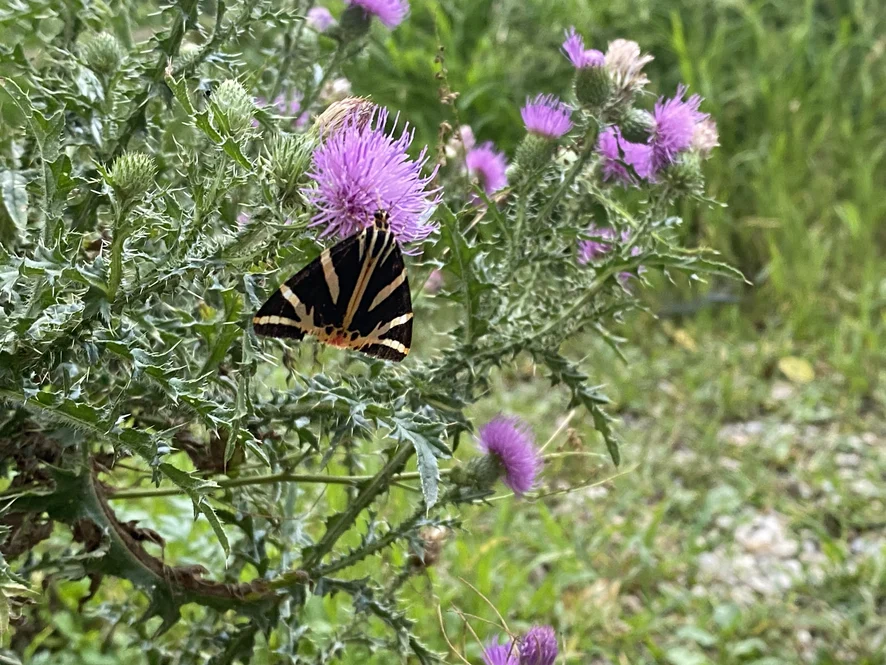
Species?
Euplagia quadripunctaria
